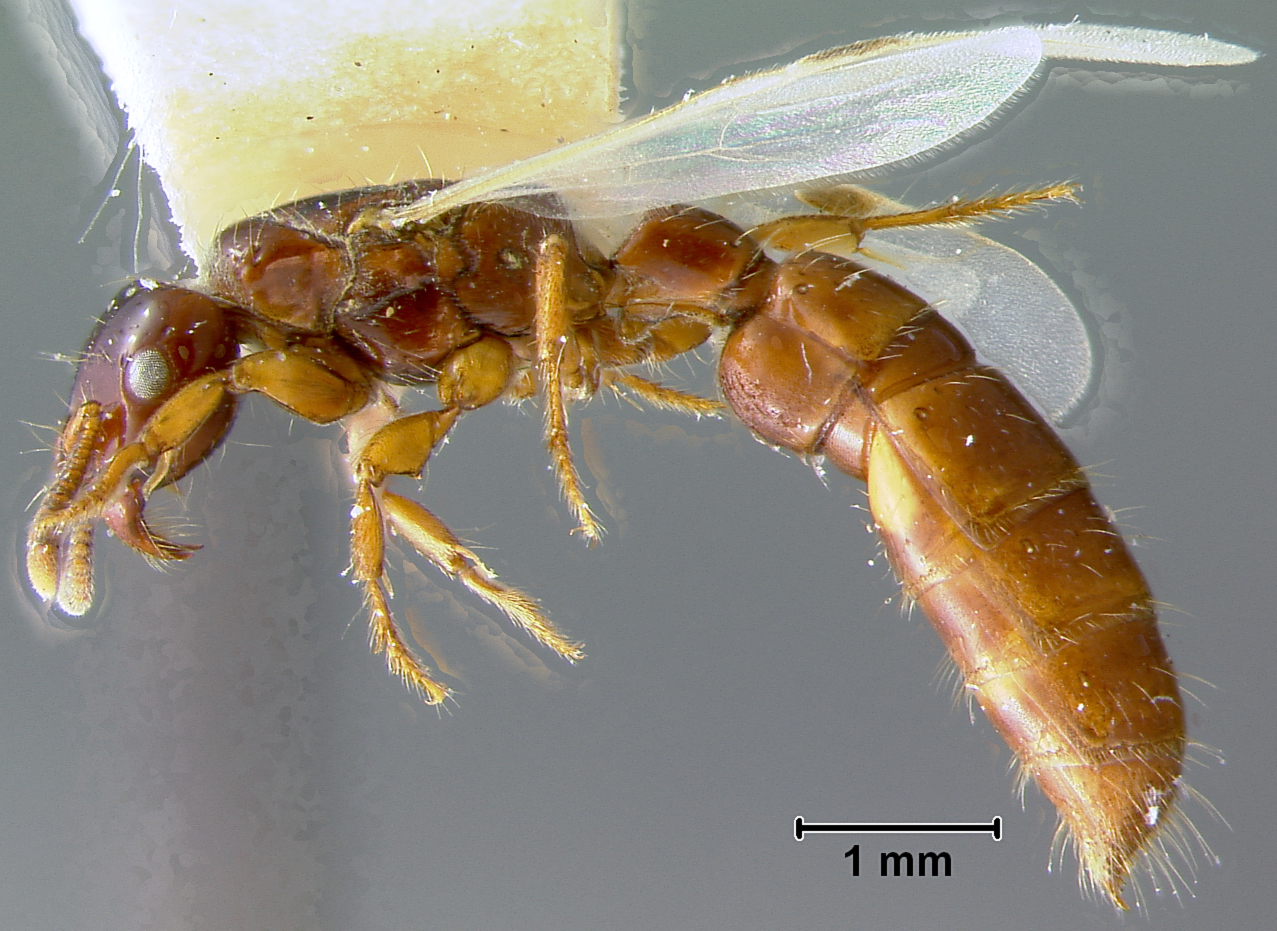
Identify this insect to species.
Acanthostichus emmae
